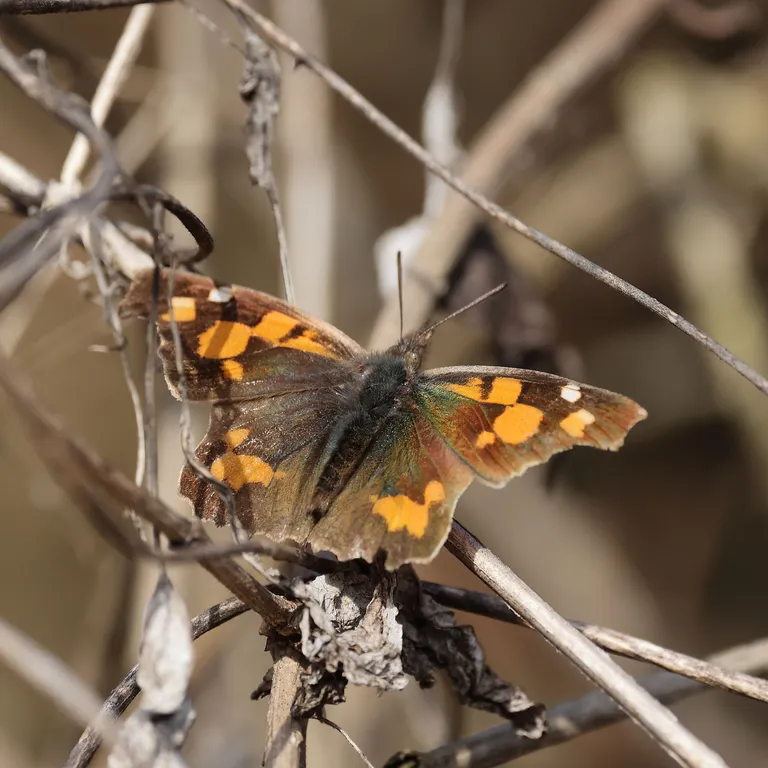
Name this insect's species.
Libythea celtis
